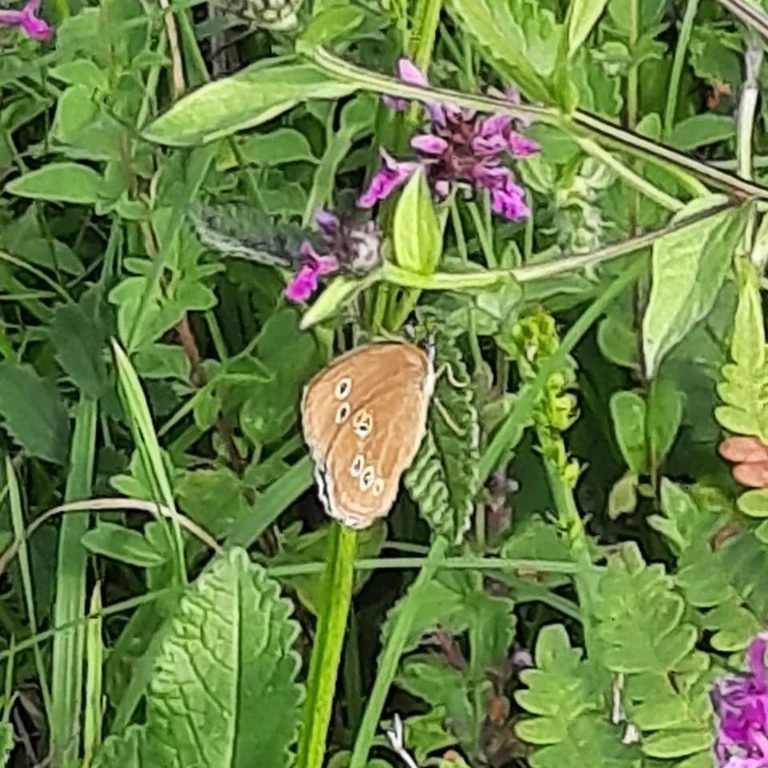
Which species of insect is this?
Aphantopus hyperantus
